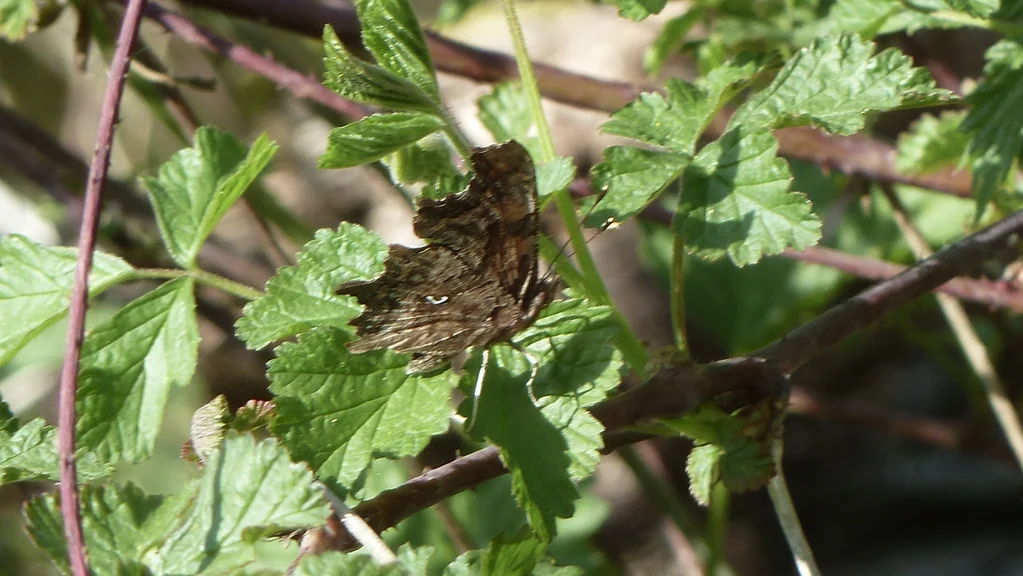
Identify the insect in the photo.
Polygonia c-album
